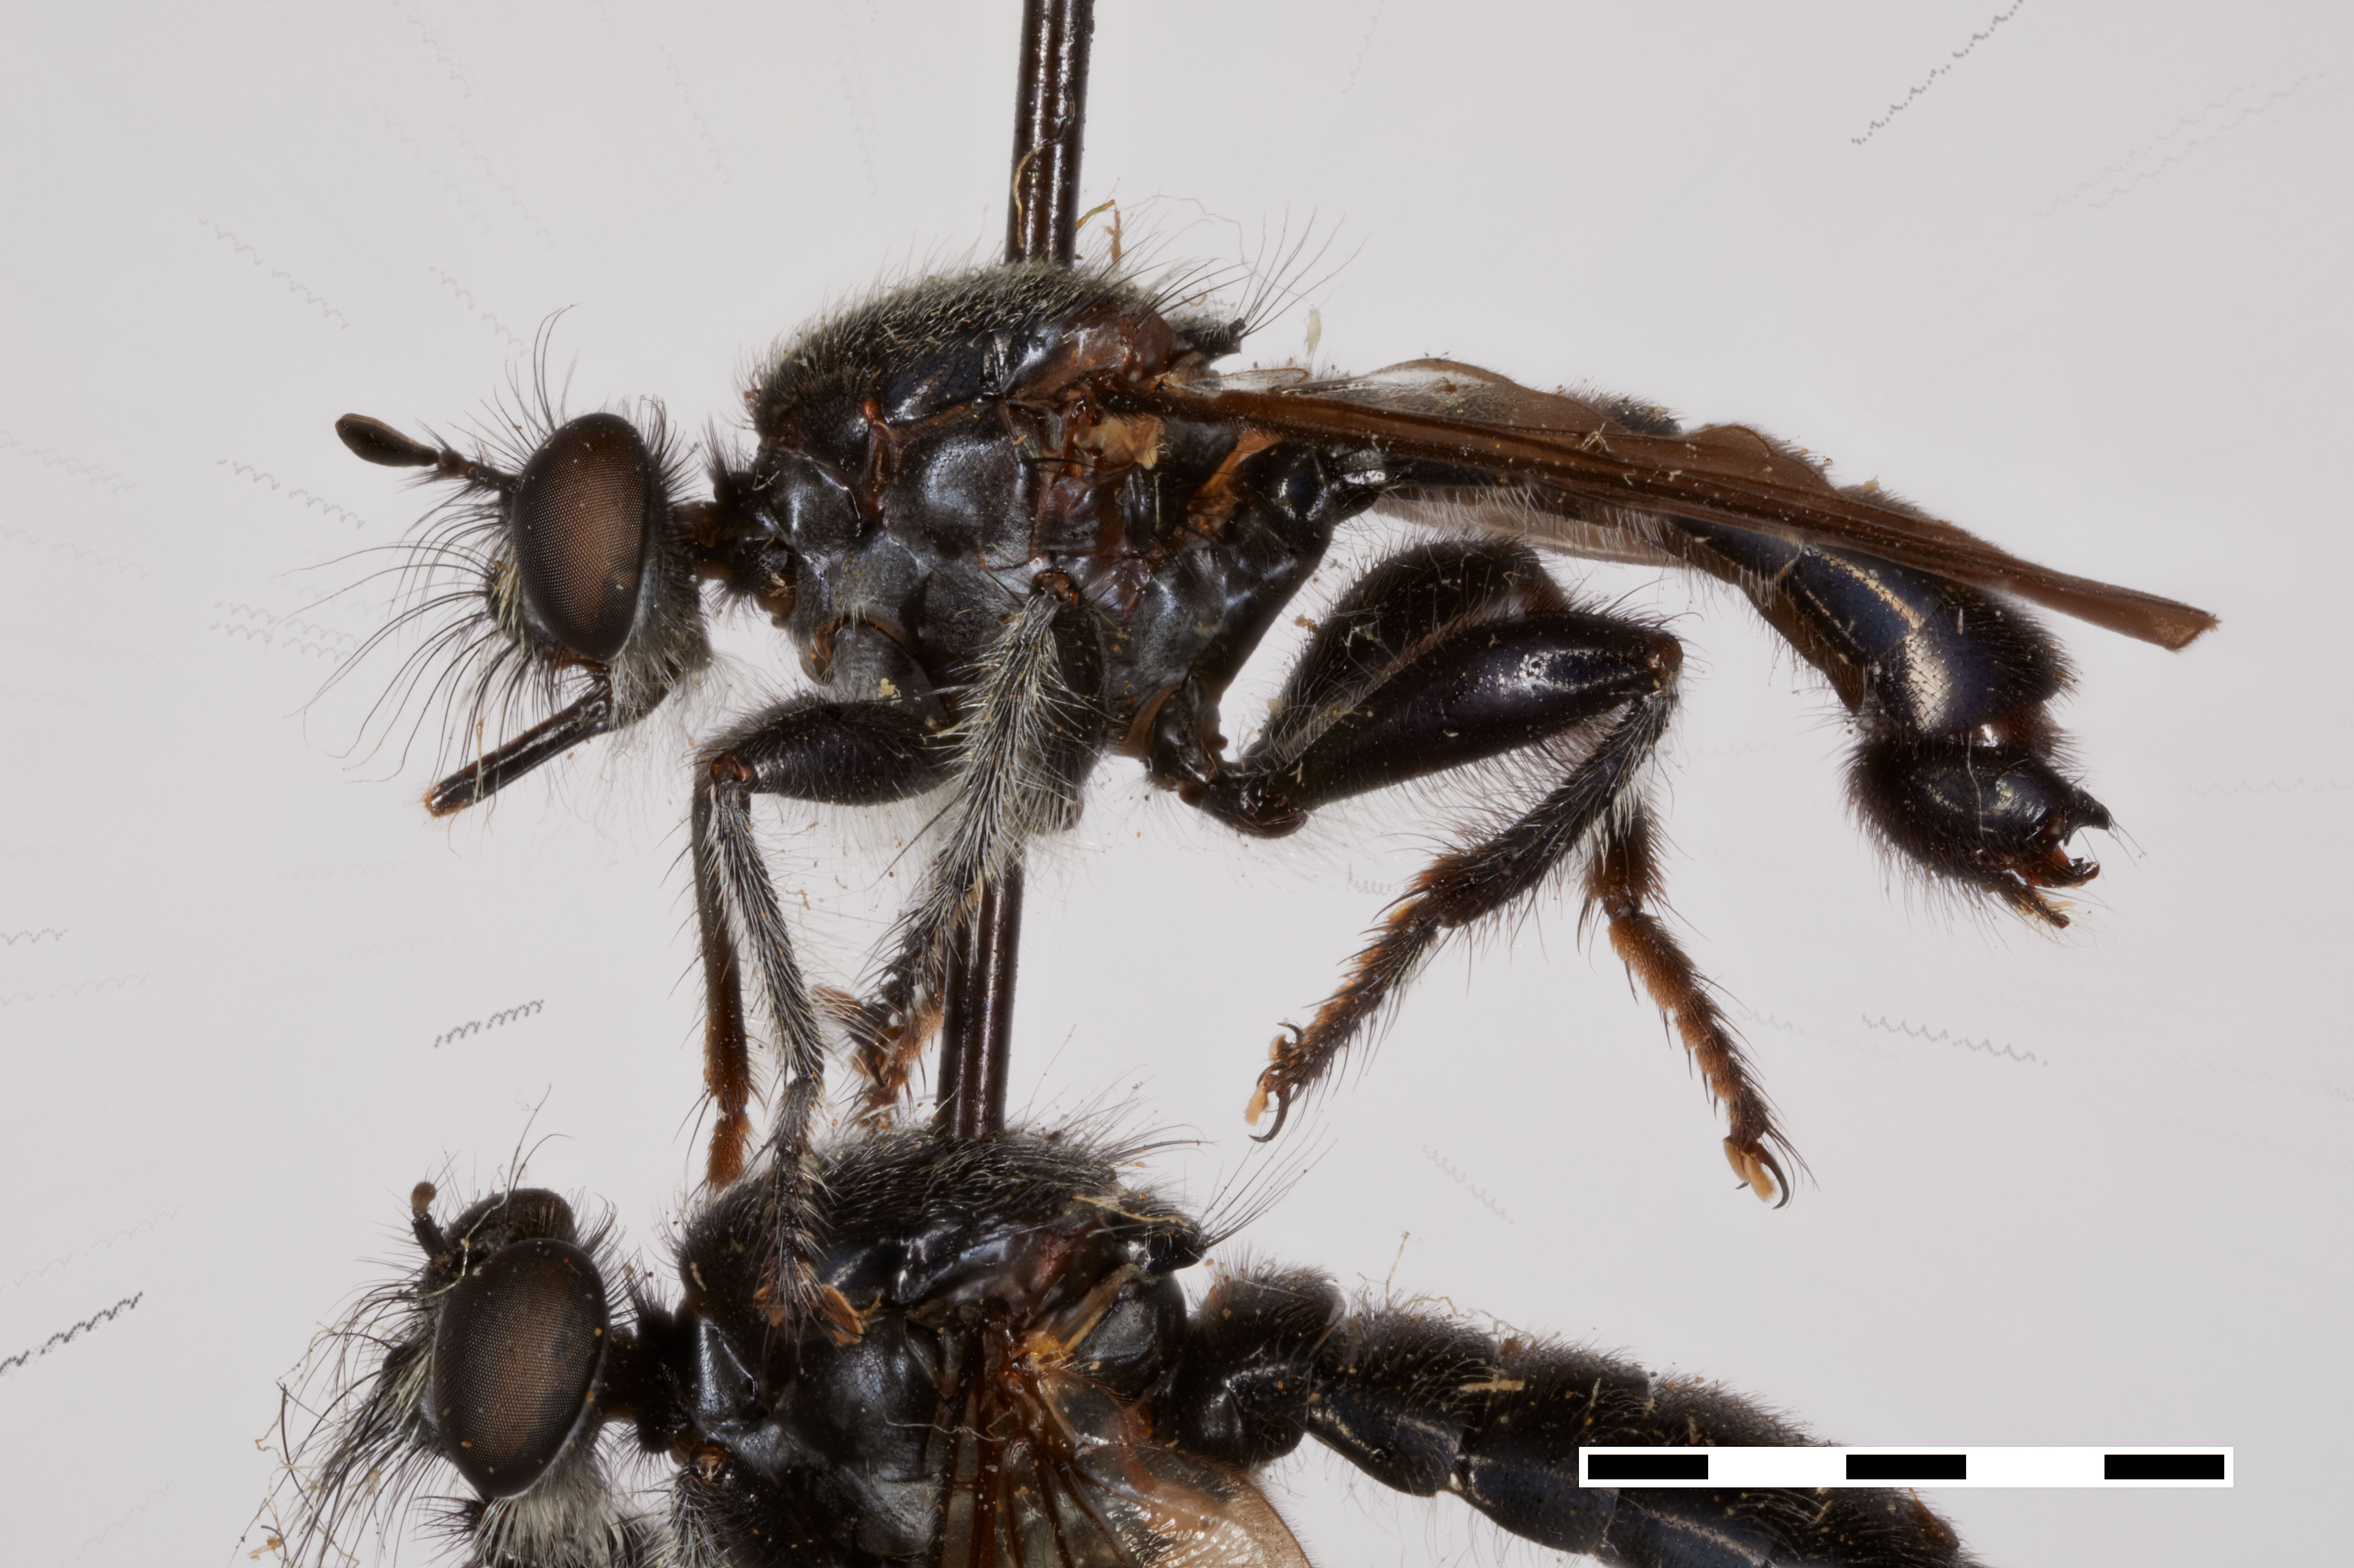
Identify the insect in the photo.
Laphria sicula
